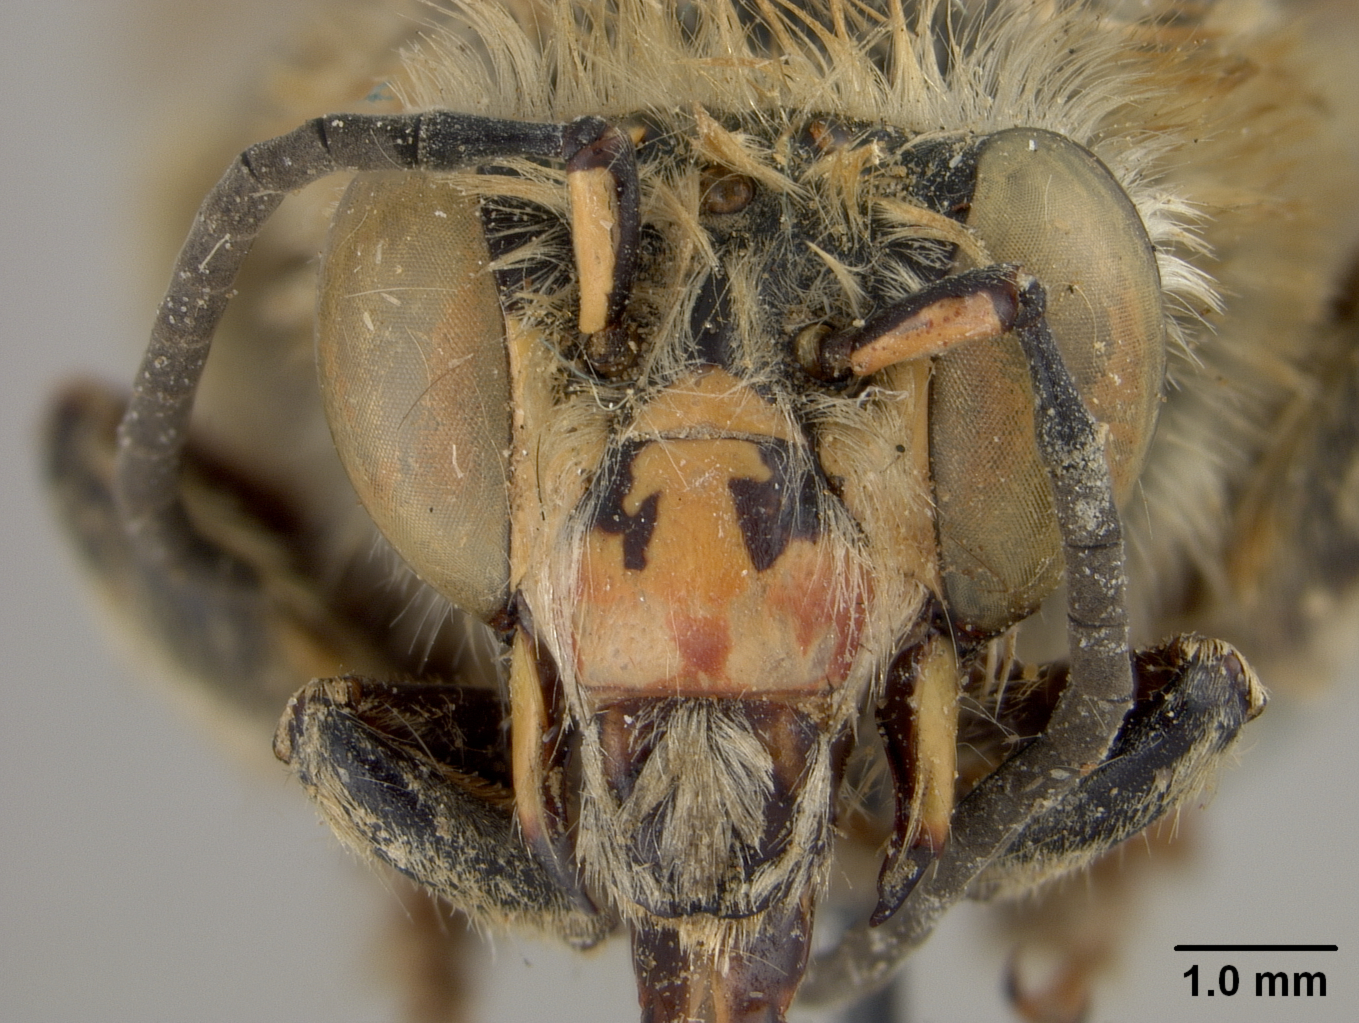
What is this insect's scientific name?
Habropoda pekinensis
